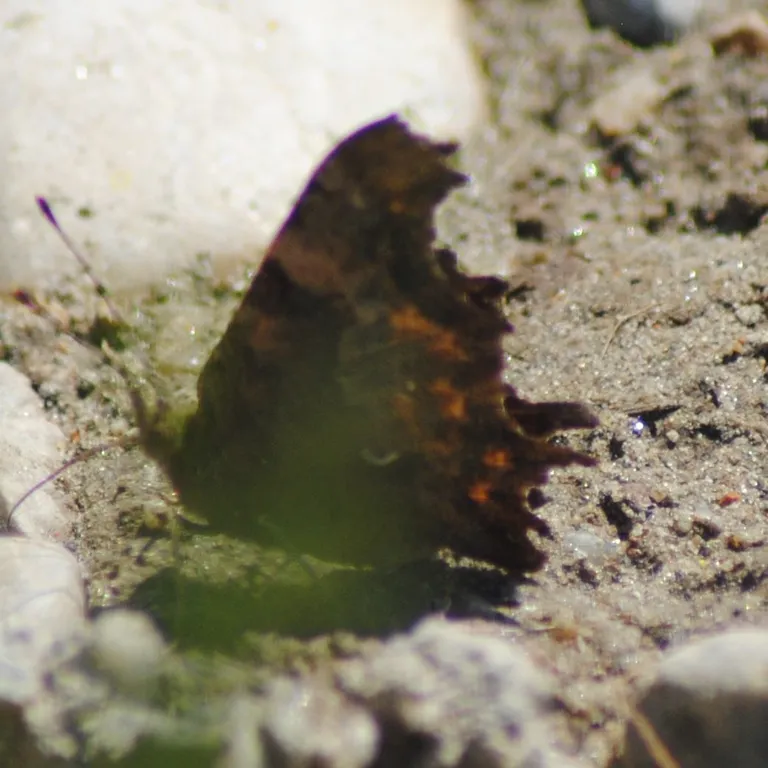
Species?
Polygonia c-album
